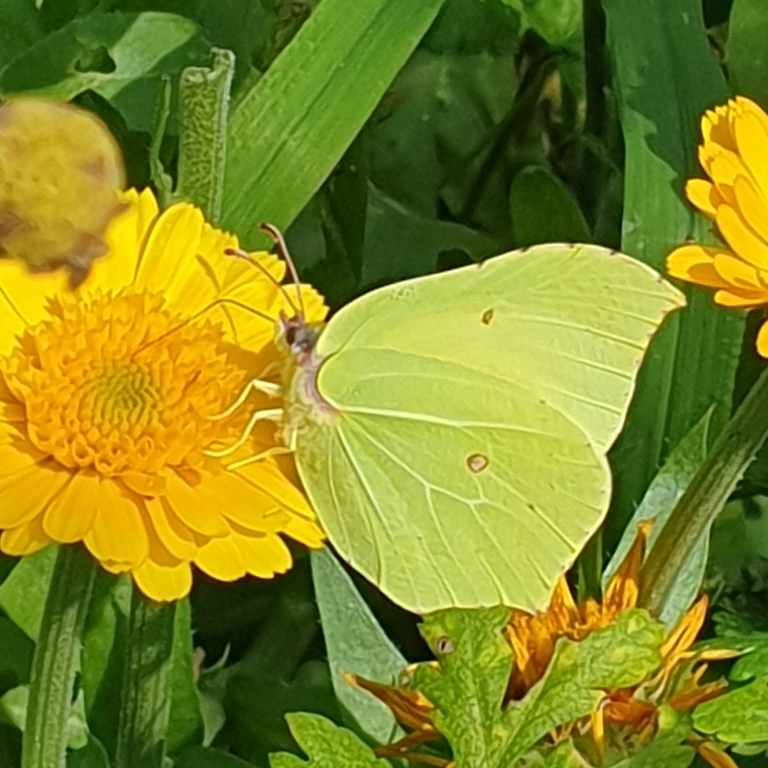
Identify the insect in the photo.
Gonepteryx rhamni
